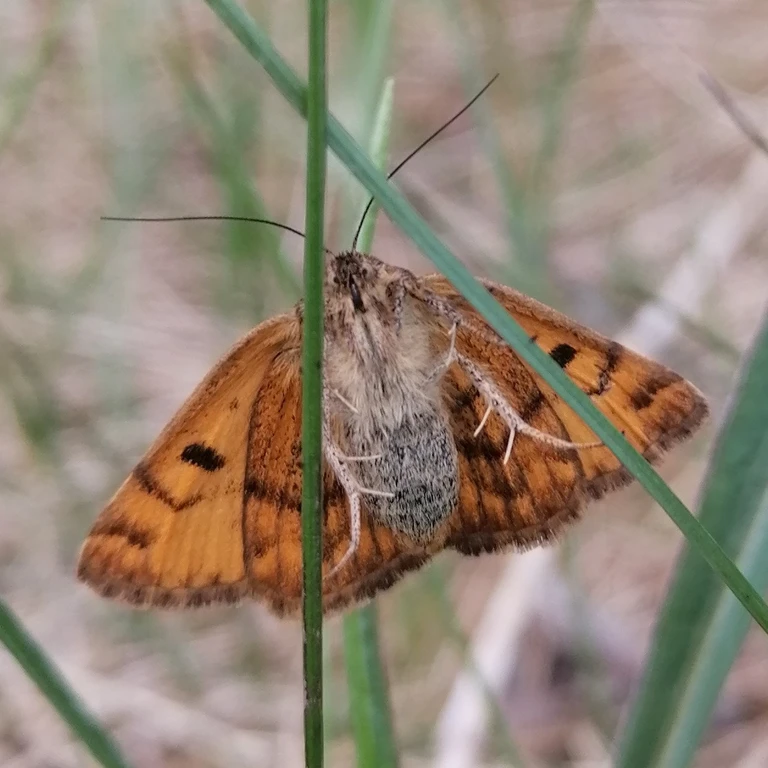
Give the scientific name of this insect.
Euclidia glyphica
